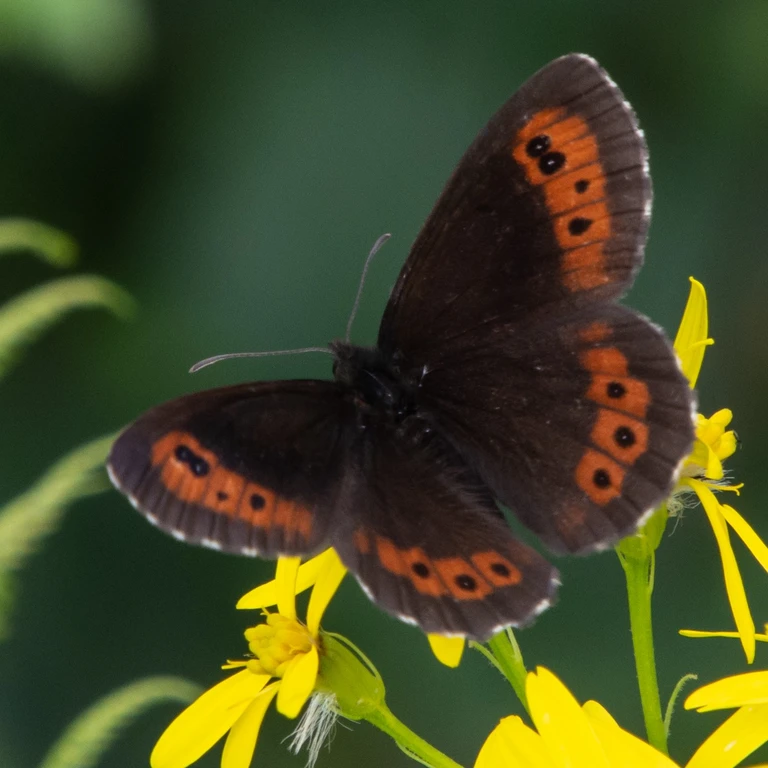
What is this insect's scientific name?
Erebia ligea
